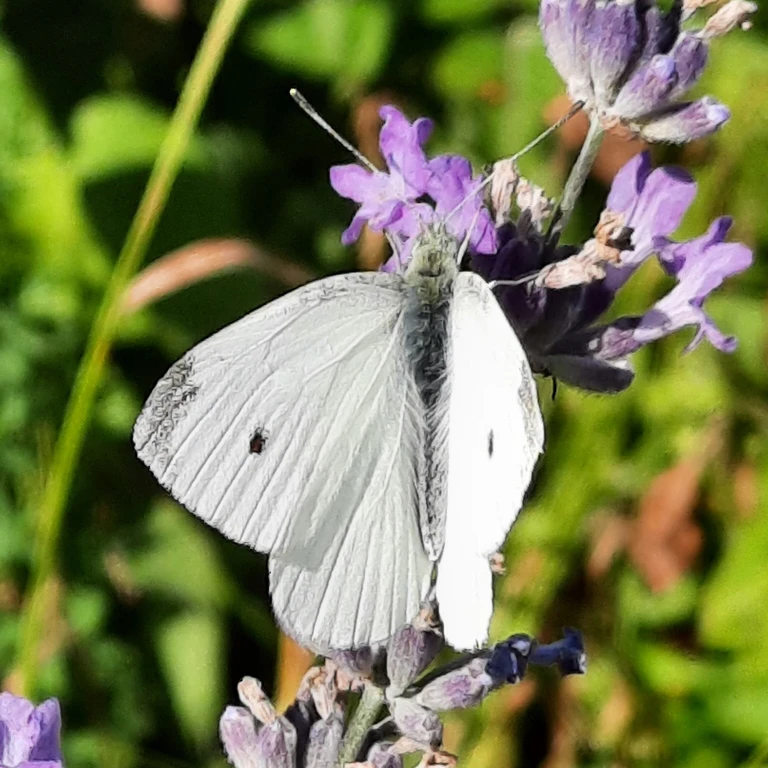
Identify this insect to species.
Pieris rapae
